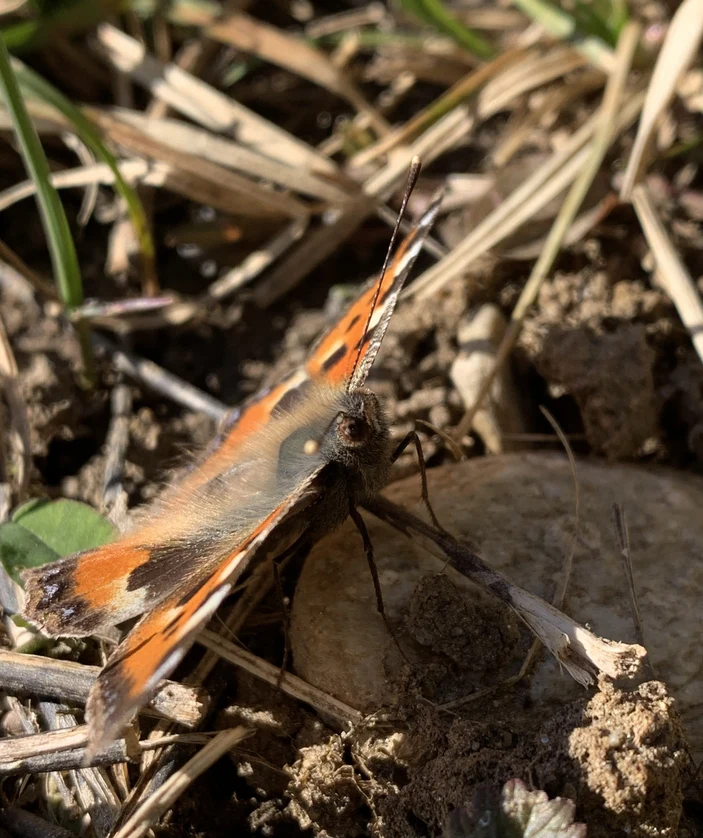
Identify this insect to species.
Aglais urticae
